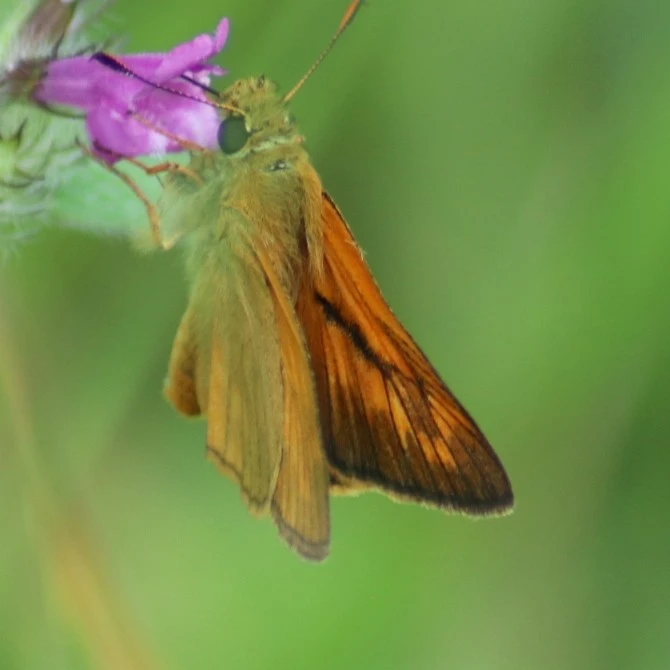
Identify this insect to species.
Ochlodes sylvanus (also Ochlodes venata)
